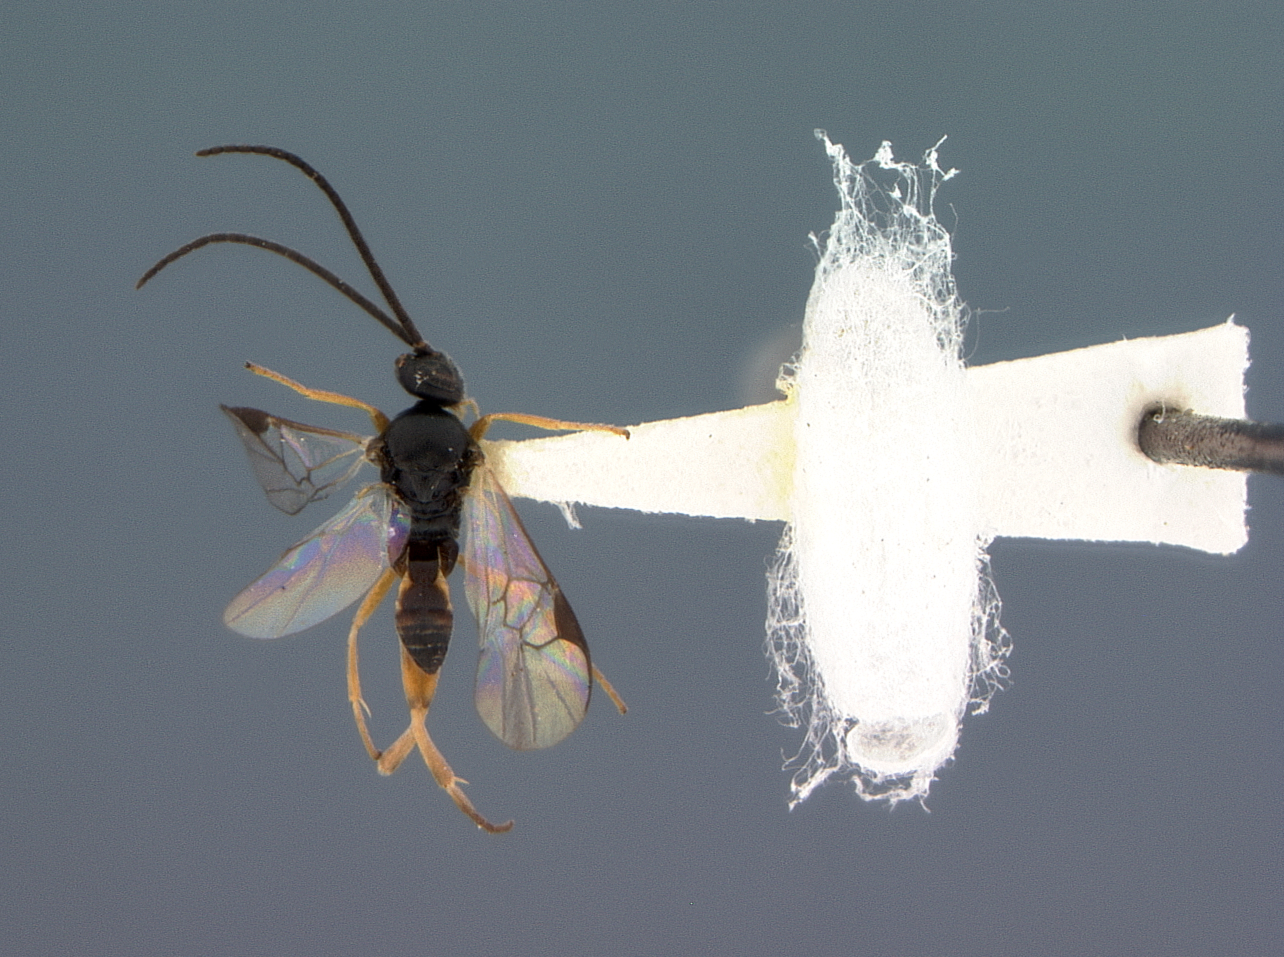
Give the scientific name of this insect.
Apanteles caberatae
